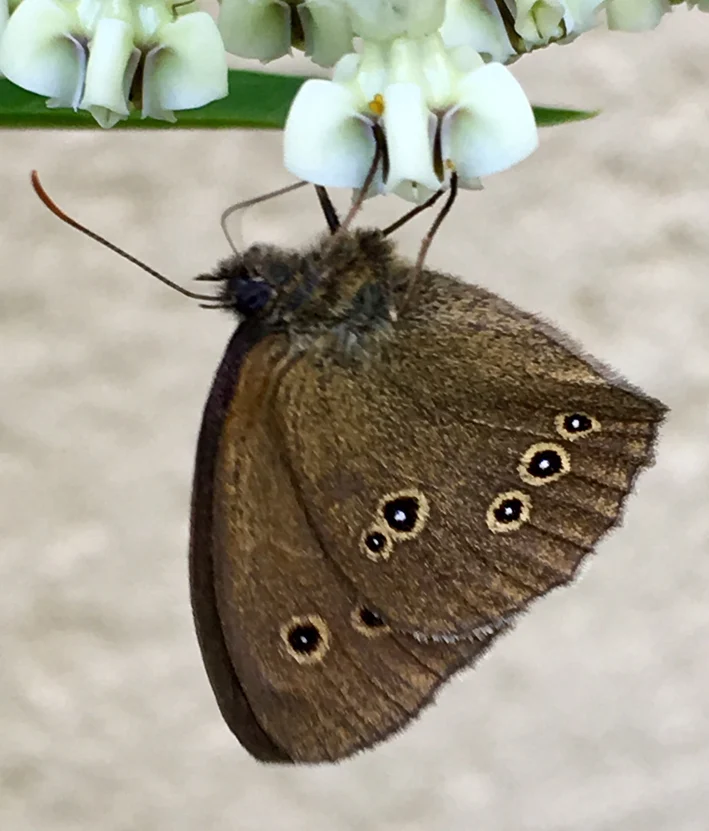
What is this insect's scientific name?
Aphantopus hyperantus
